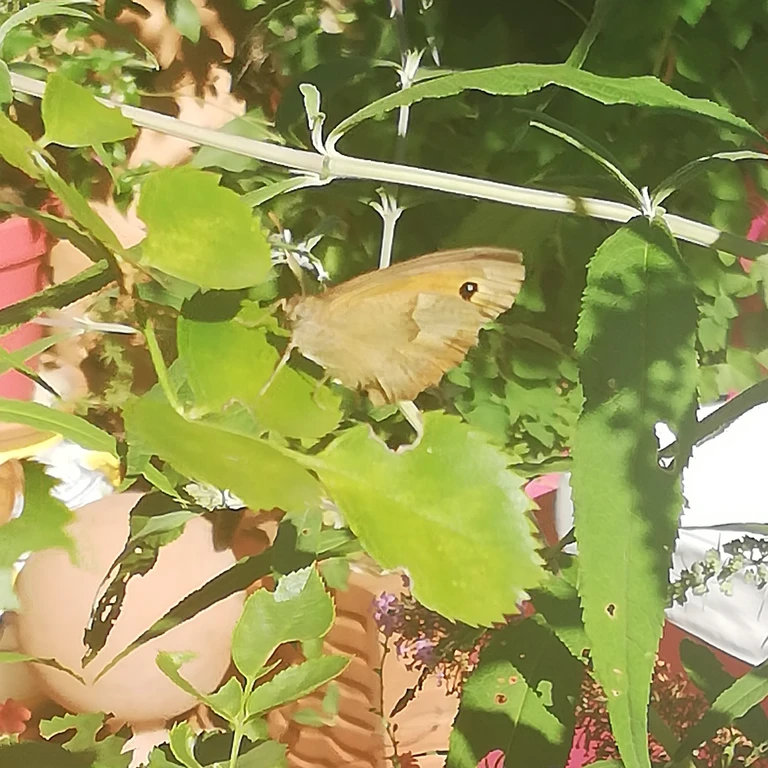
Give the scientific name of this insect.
Maniola jurtina
